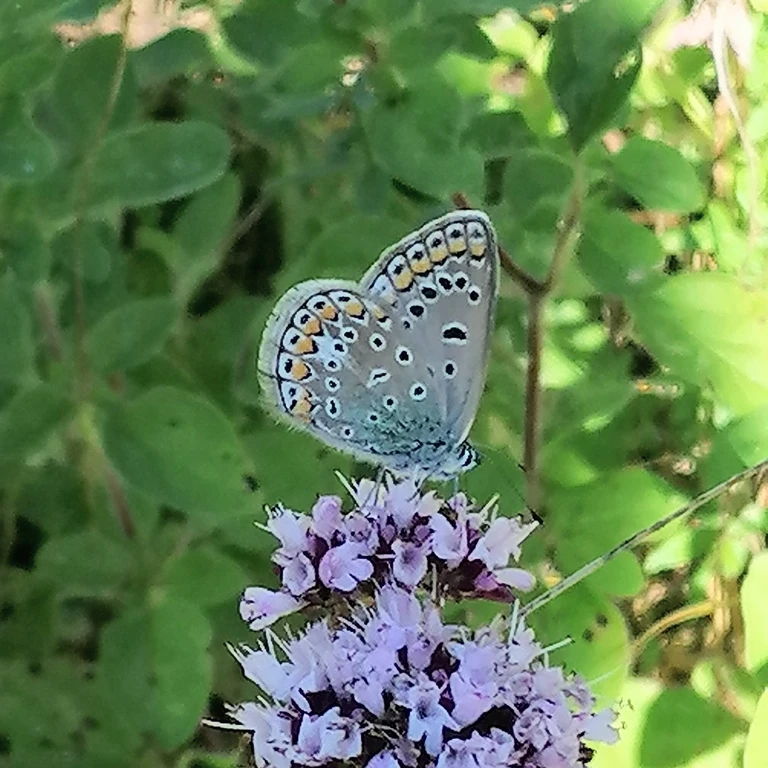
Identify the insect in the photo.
Polyommatus icarus
